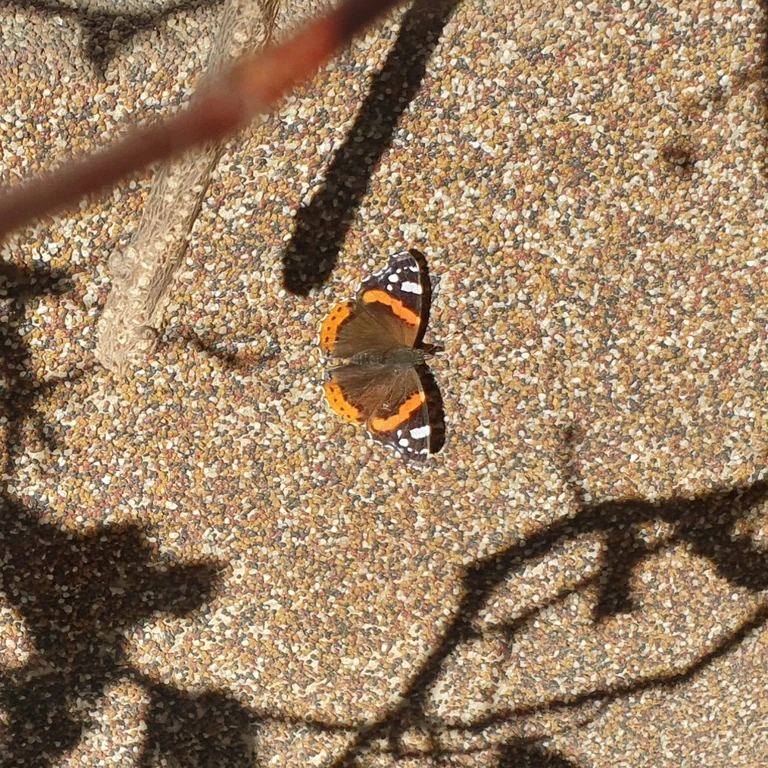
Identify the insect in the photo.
Vanessa atalanta
